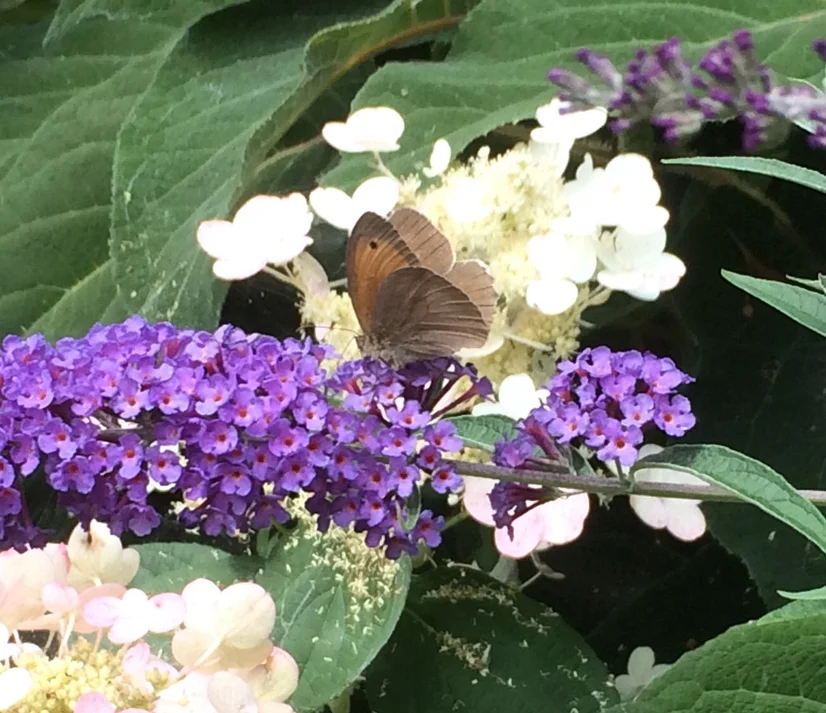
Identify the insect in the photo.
Maniola jurtina
